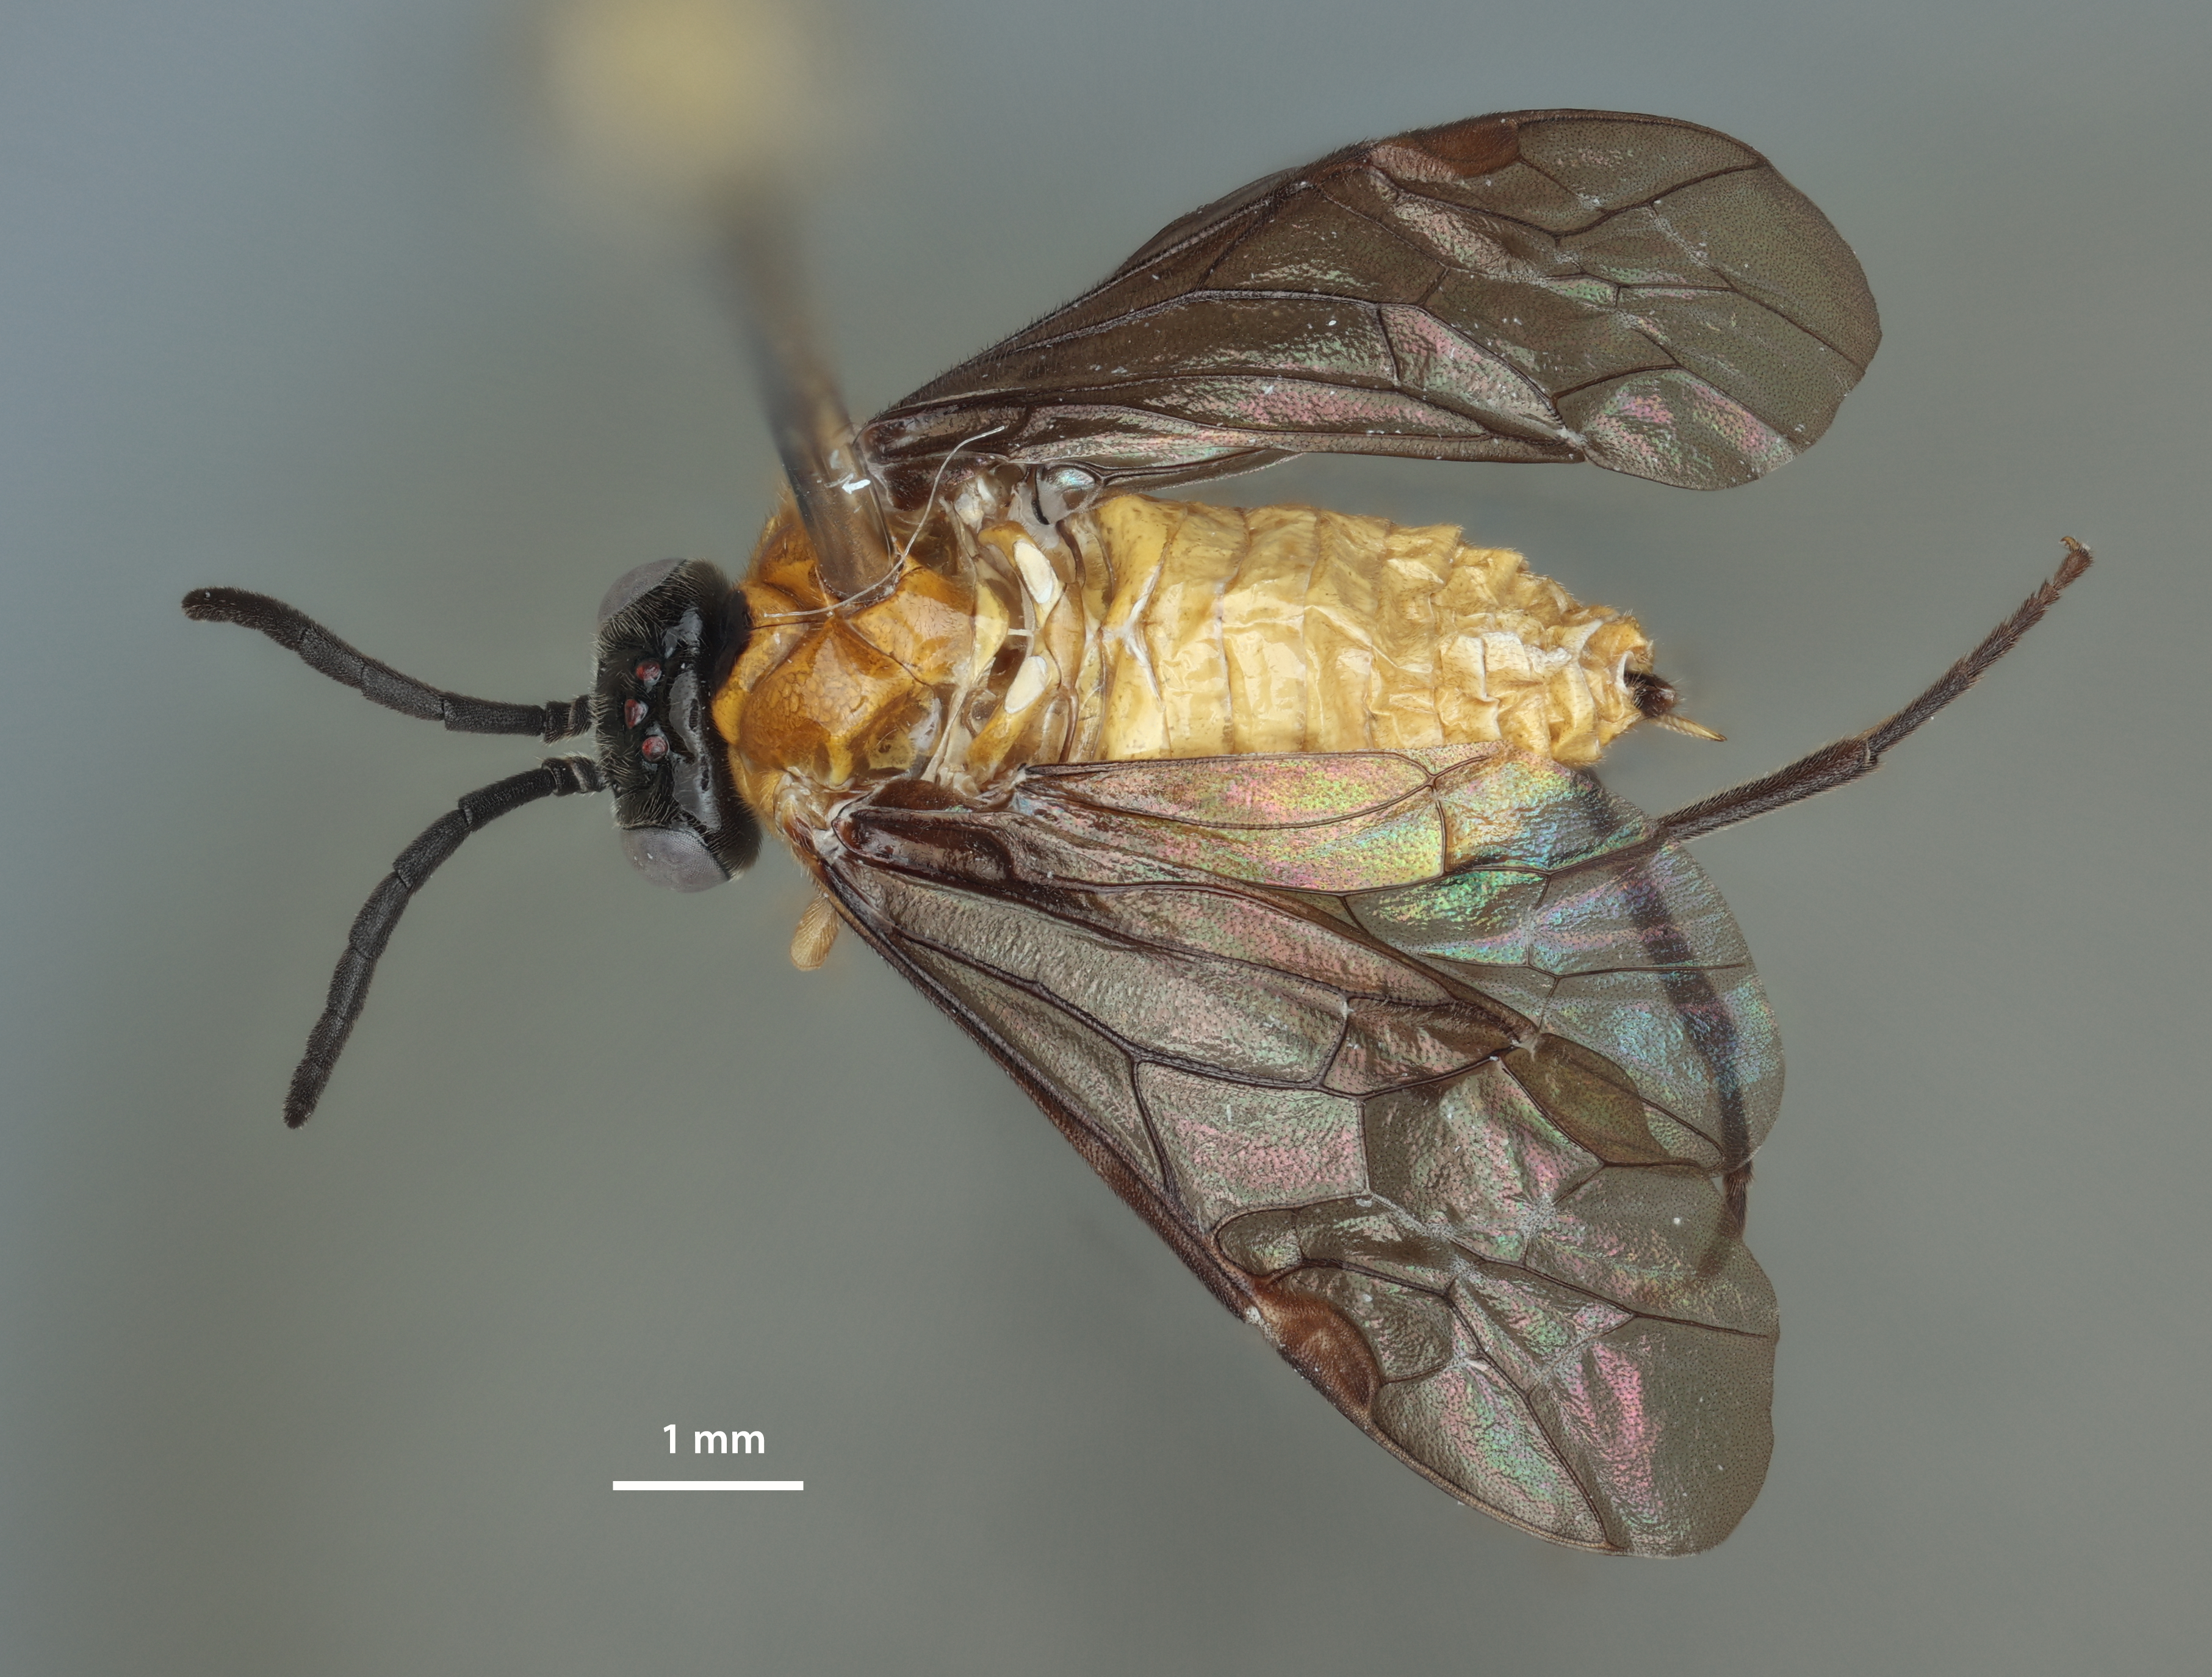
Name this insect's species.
Eustromboceros alboclypea
